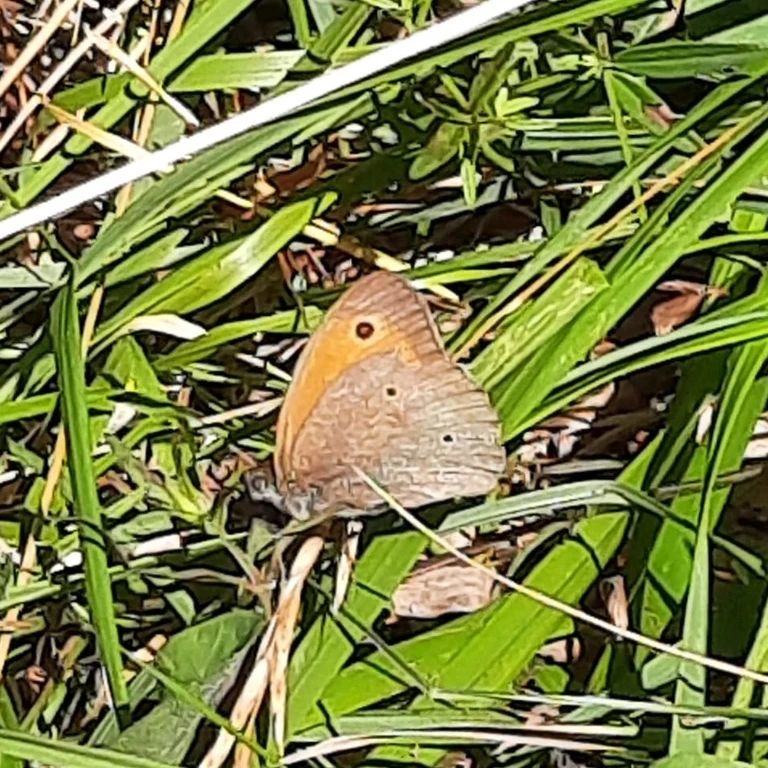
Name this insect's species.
Maniola jurtina
